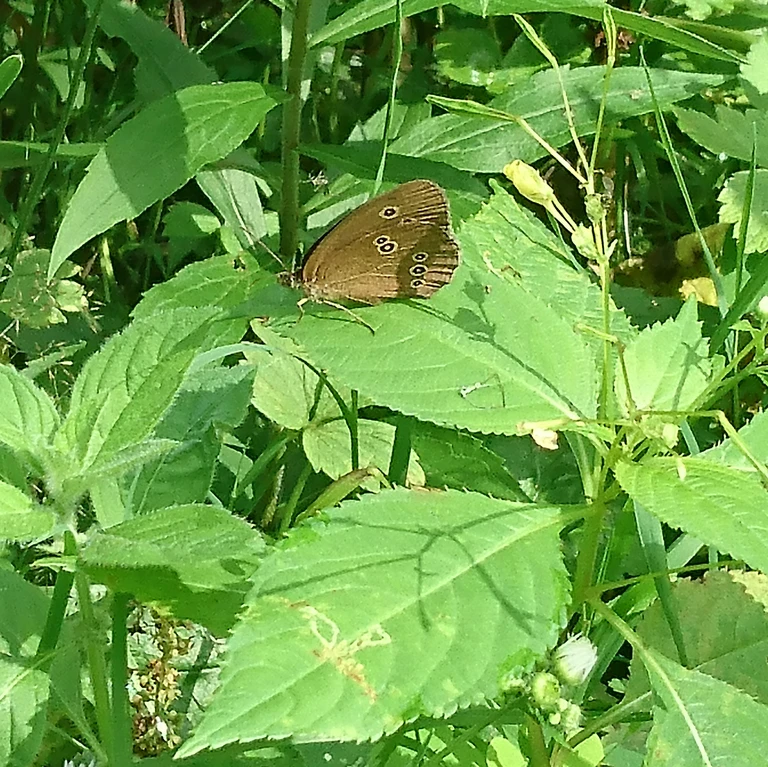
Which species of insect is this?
Aphantopus hyperantus
